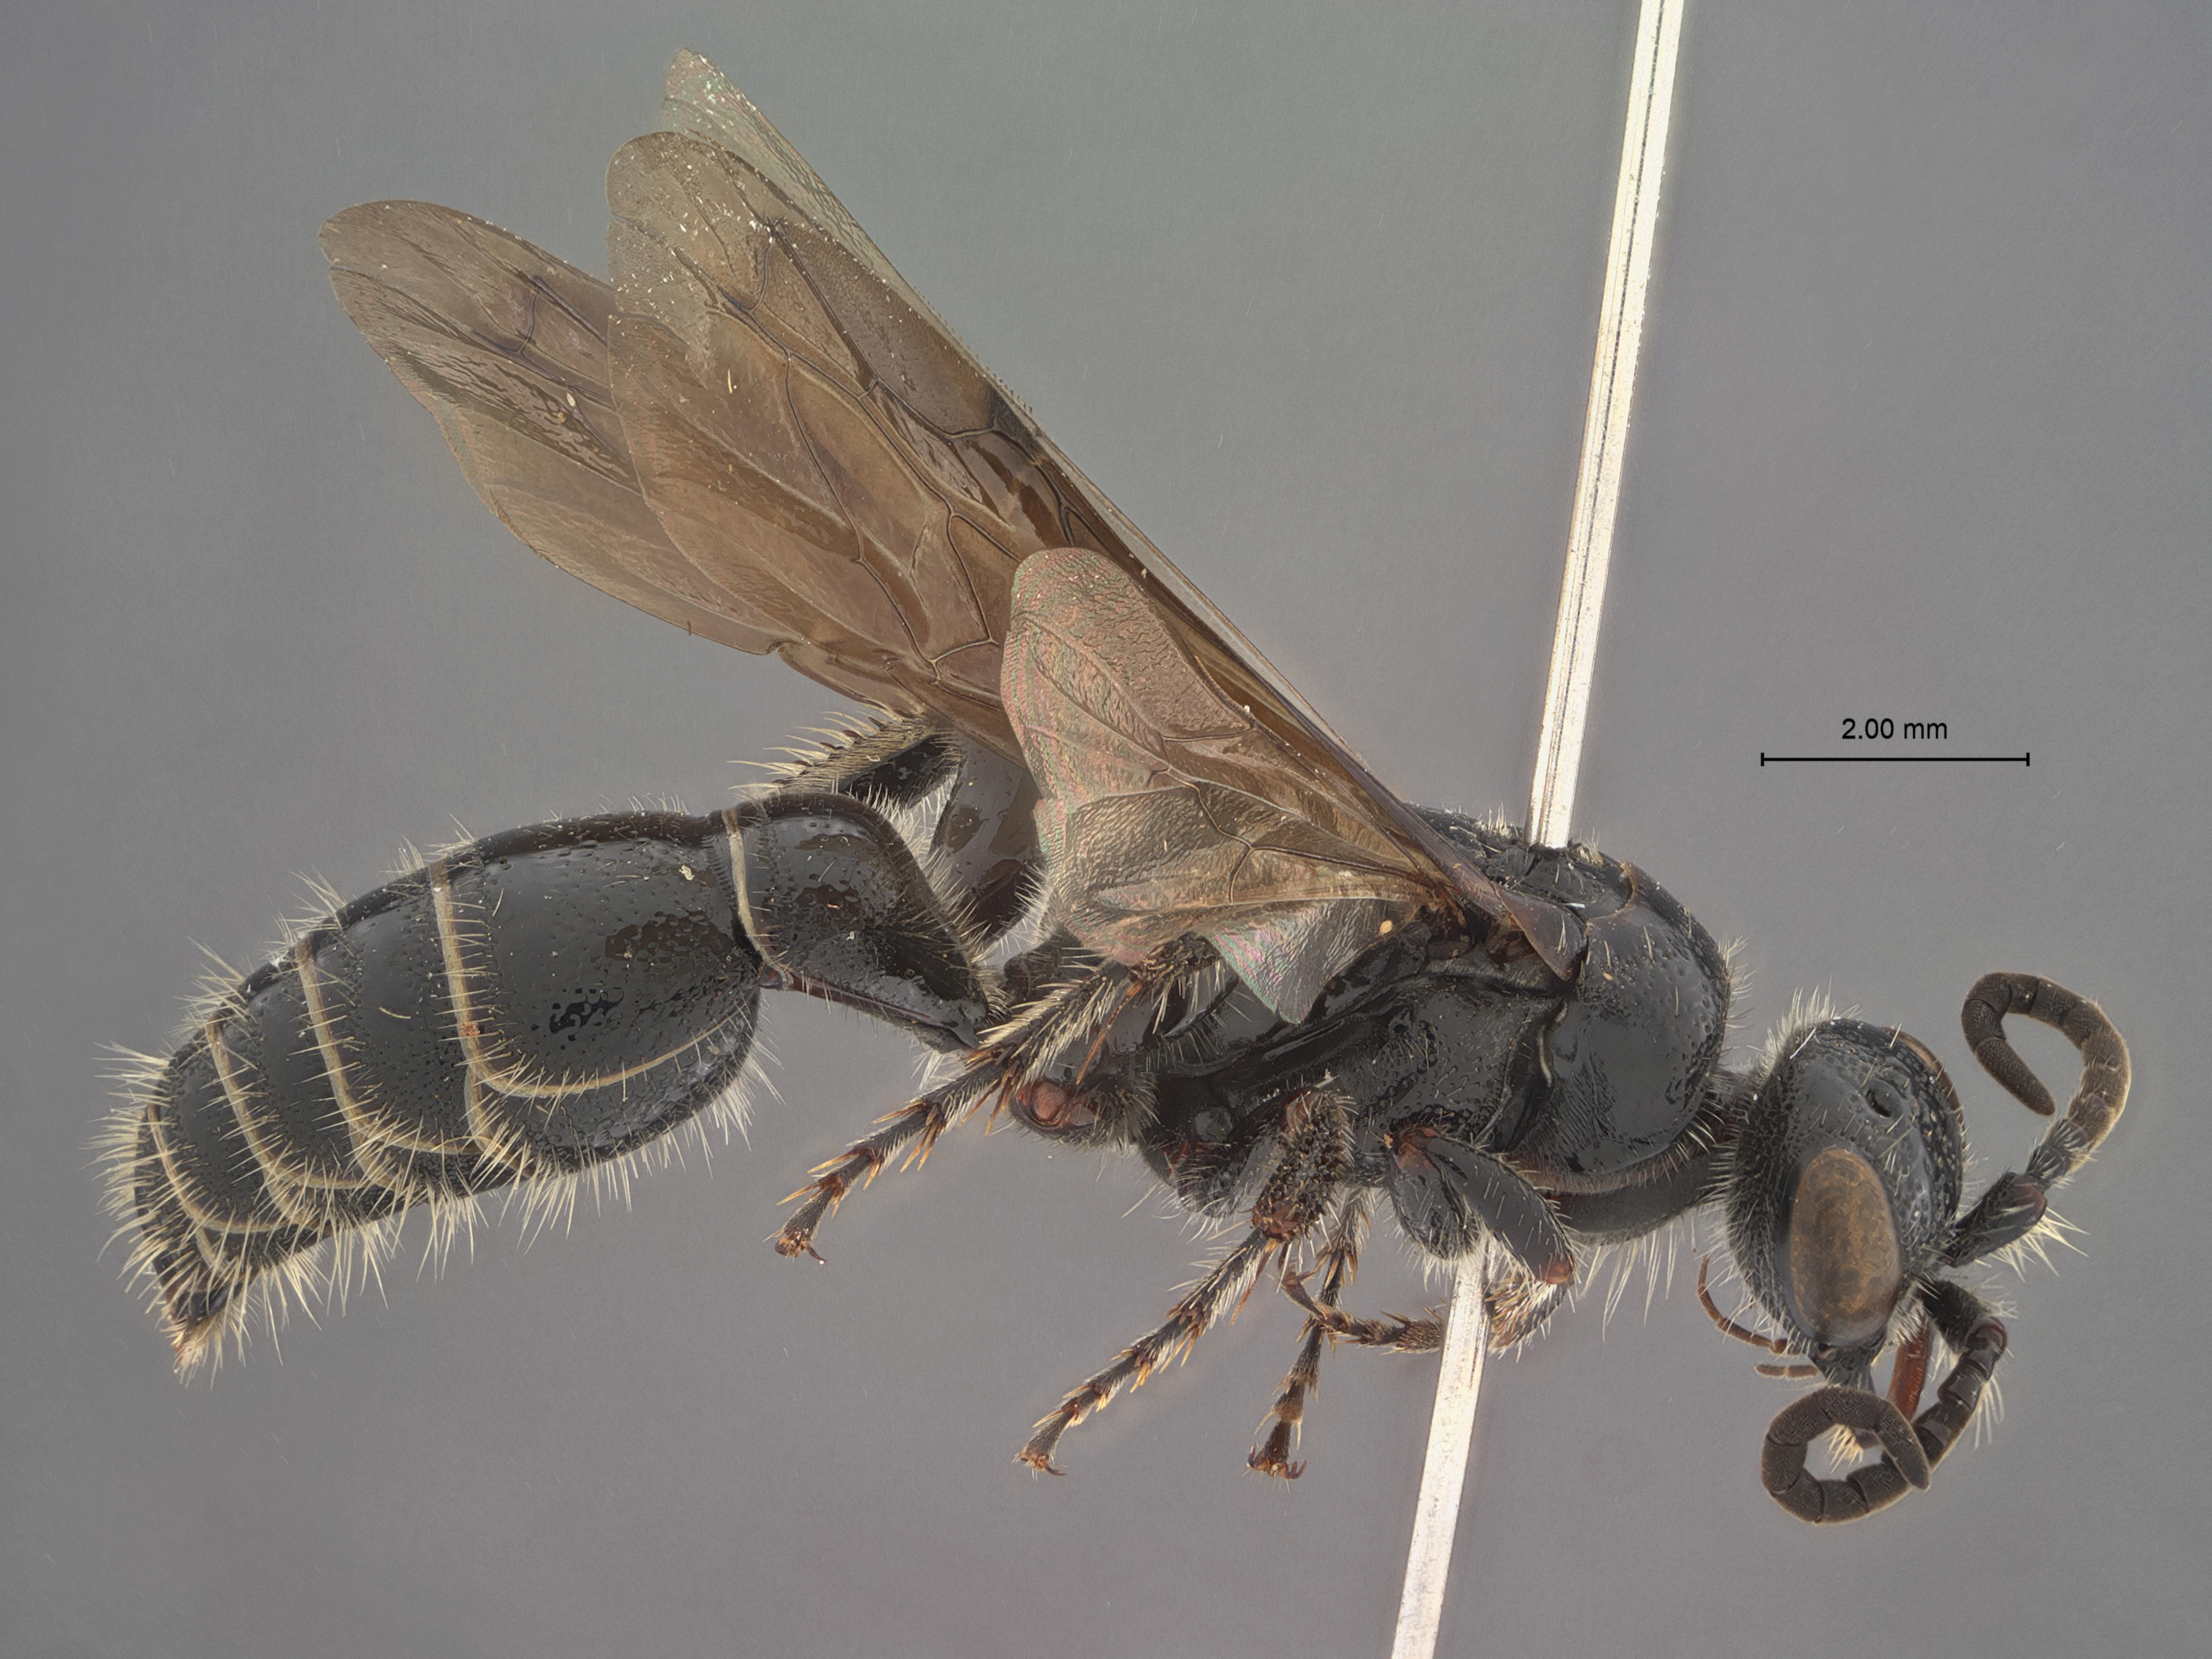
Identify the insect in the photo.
Tiphia pempuchiensis
